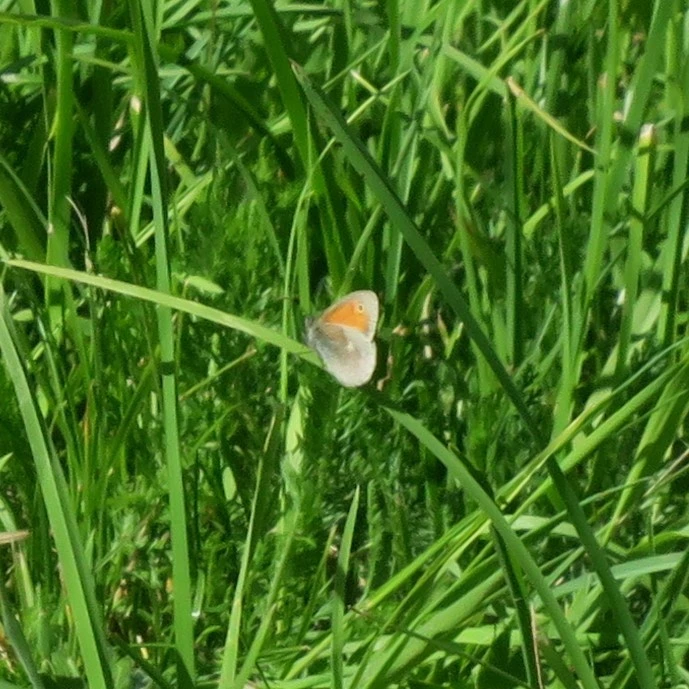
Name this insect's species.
Coenonympha pamphilus
